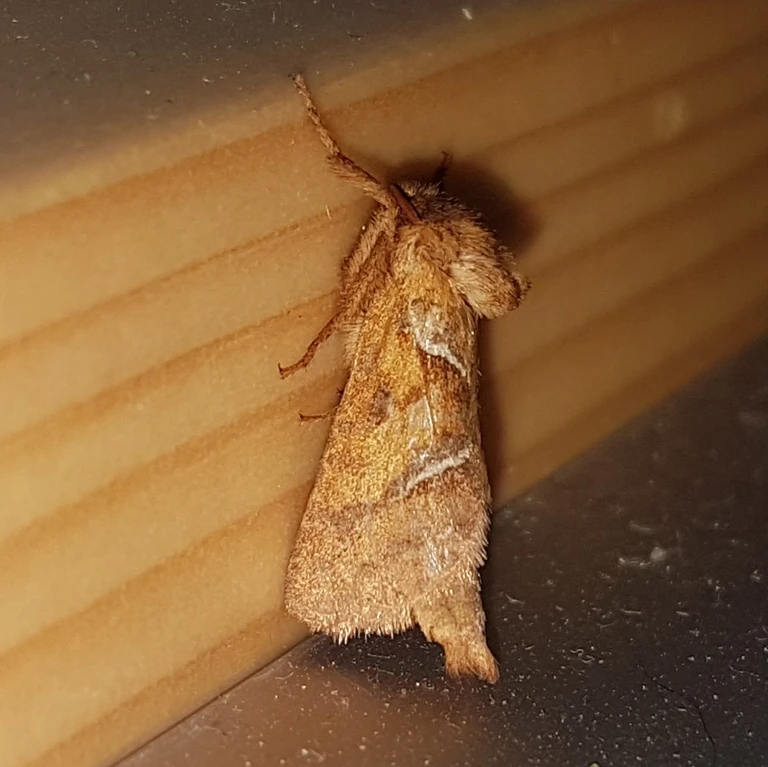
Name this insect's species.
Triodia sylvina
